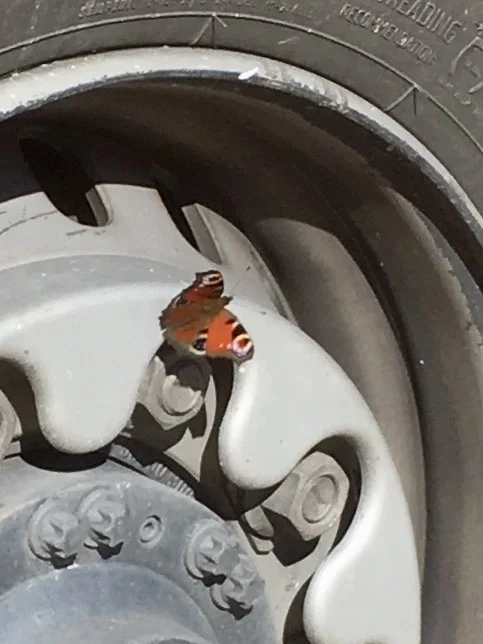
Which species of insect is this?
Aglais io
